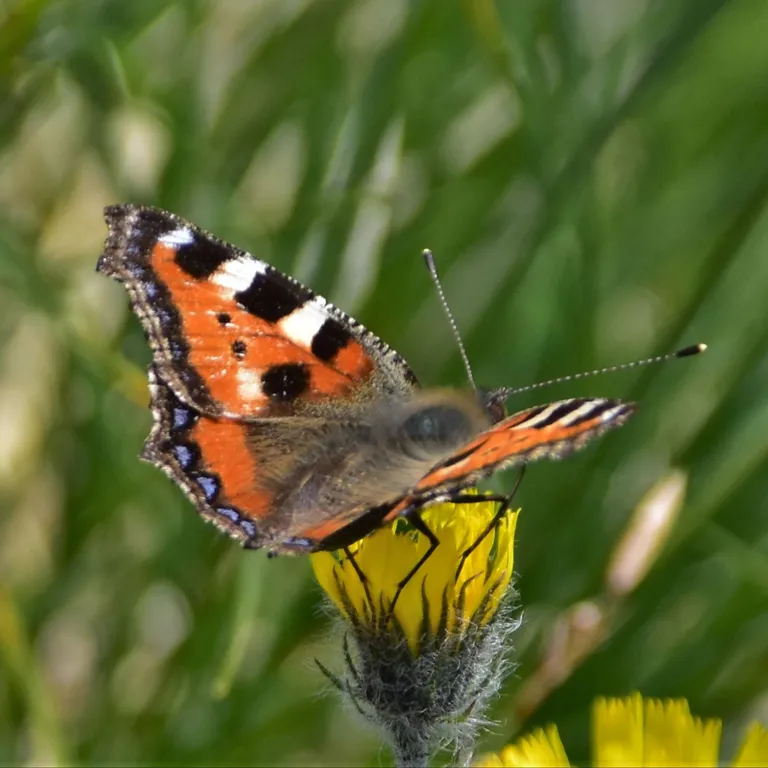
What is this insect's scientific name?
Aglais urticae
